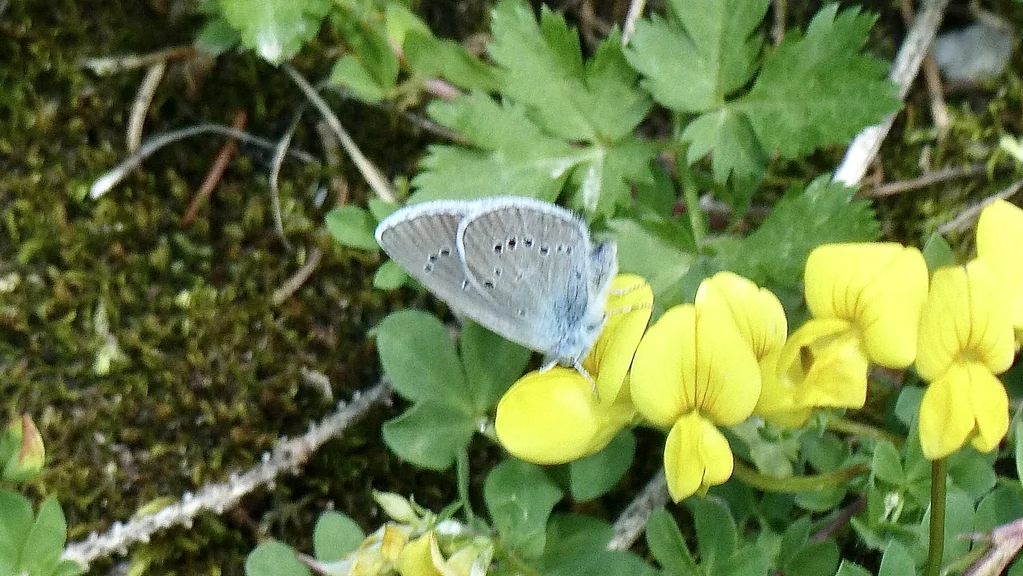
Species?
Cyaniris semiargus
